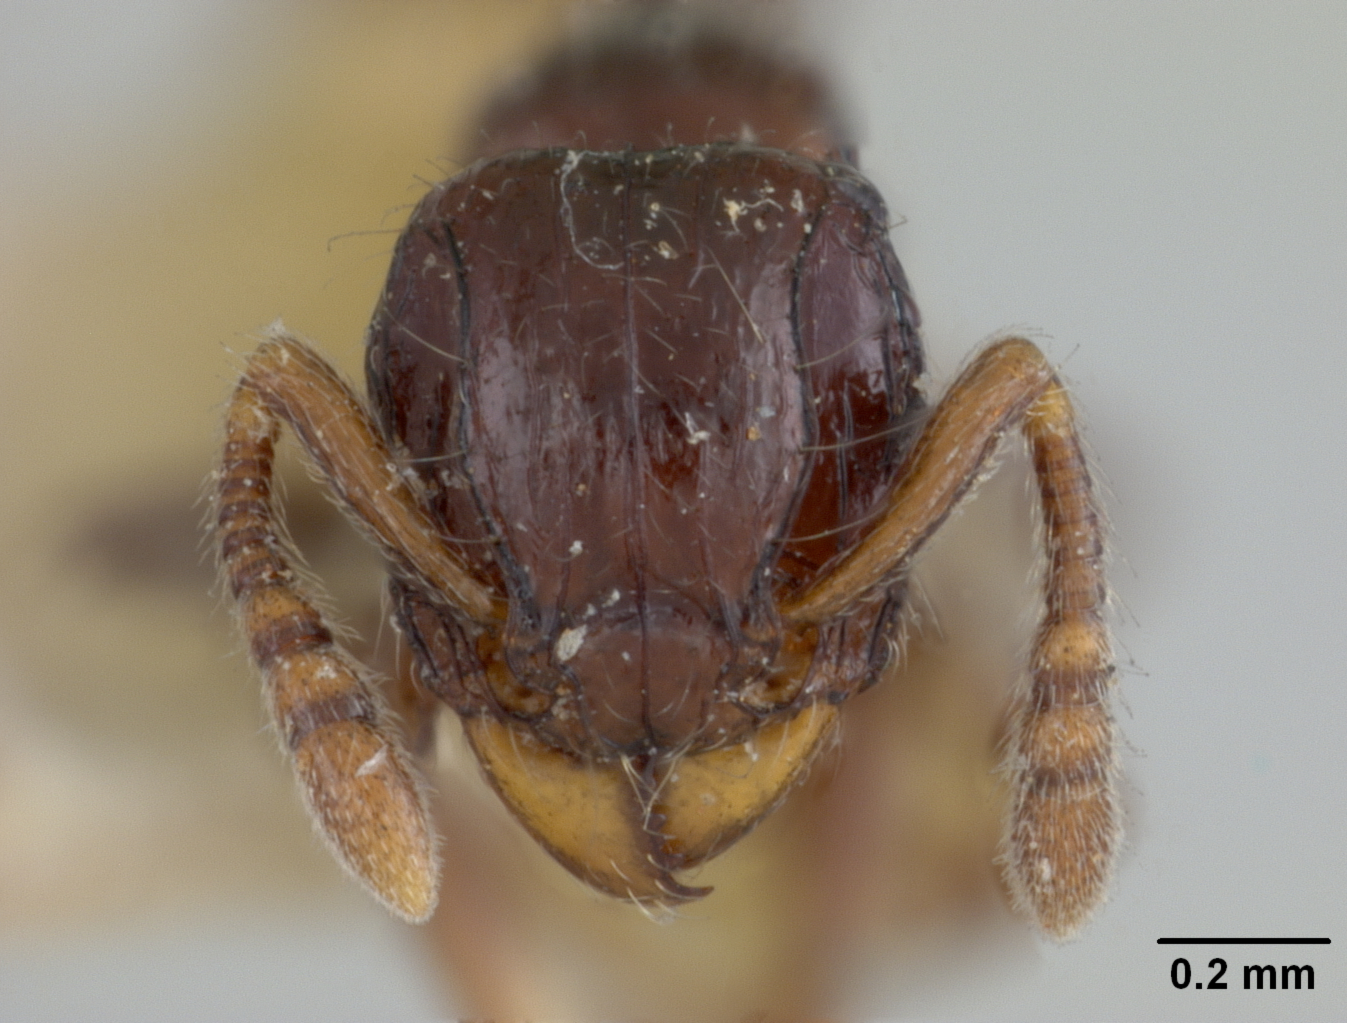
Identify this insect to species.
Xyphomyrmex occidentalis
